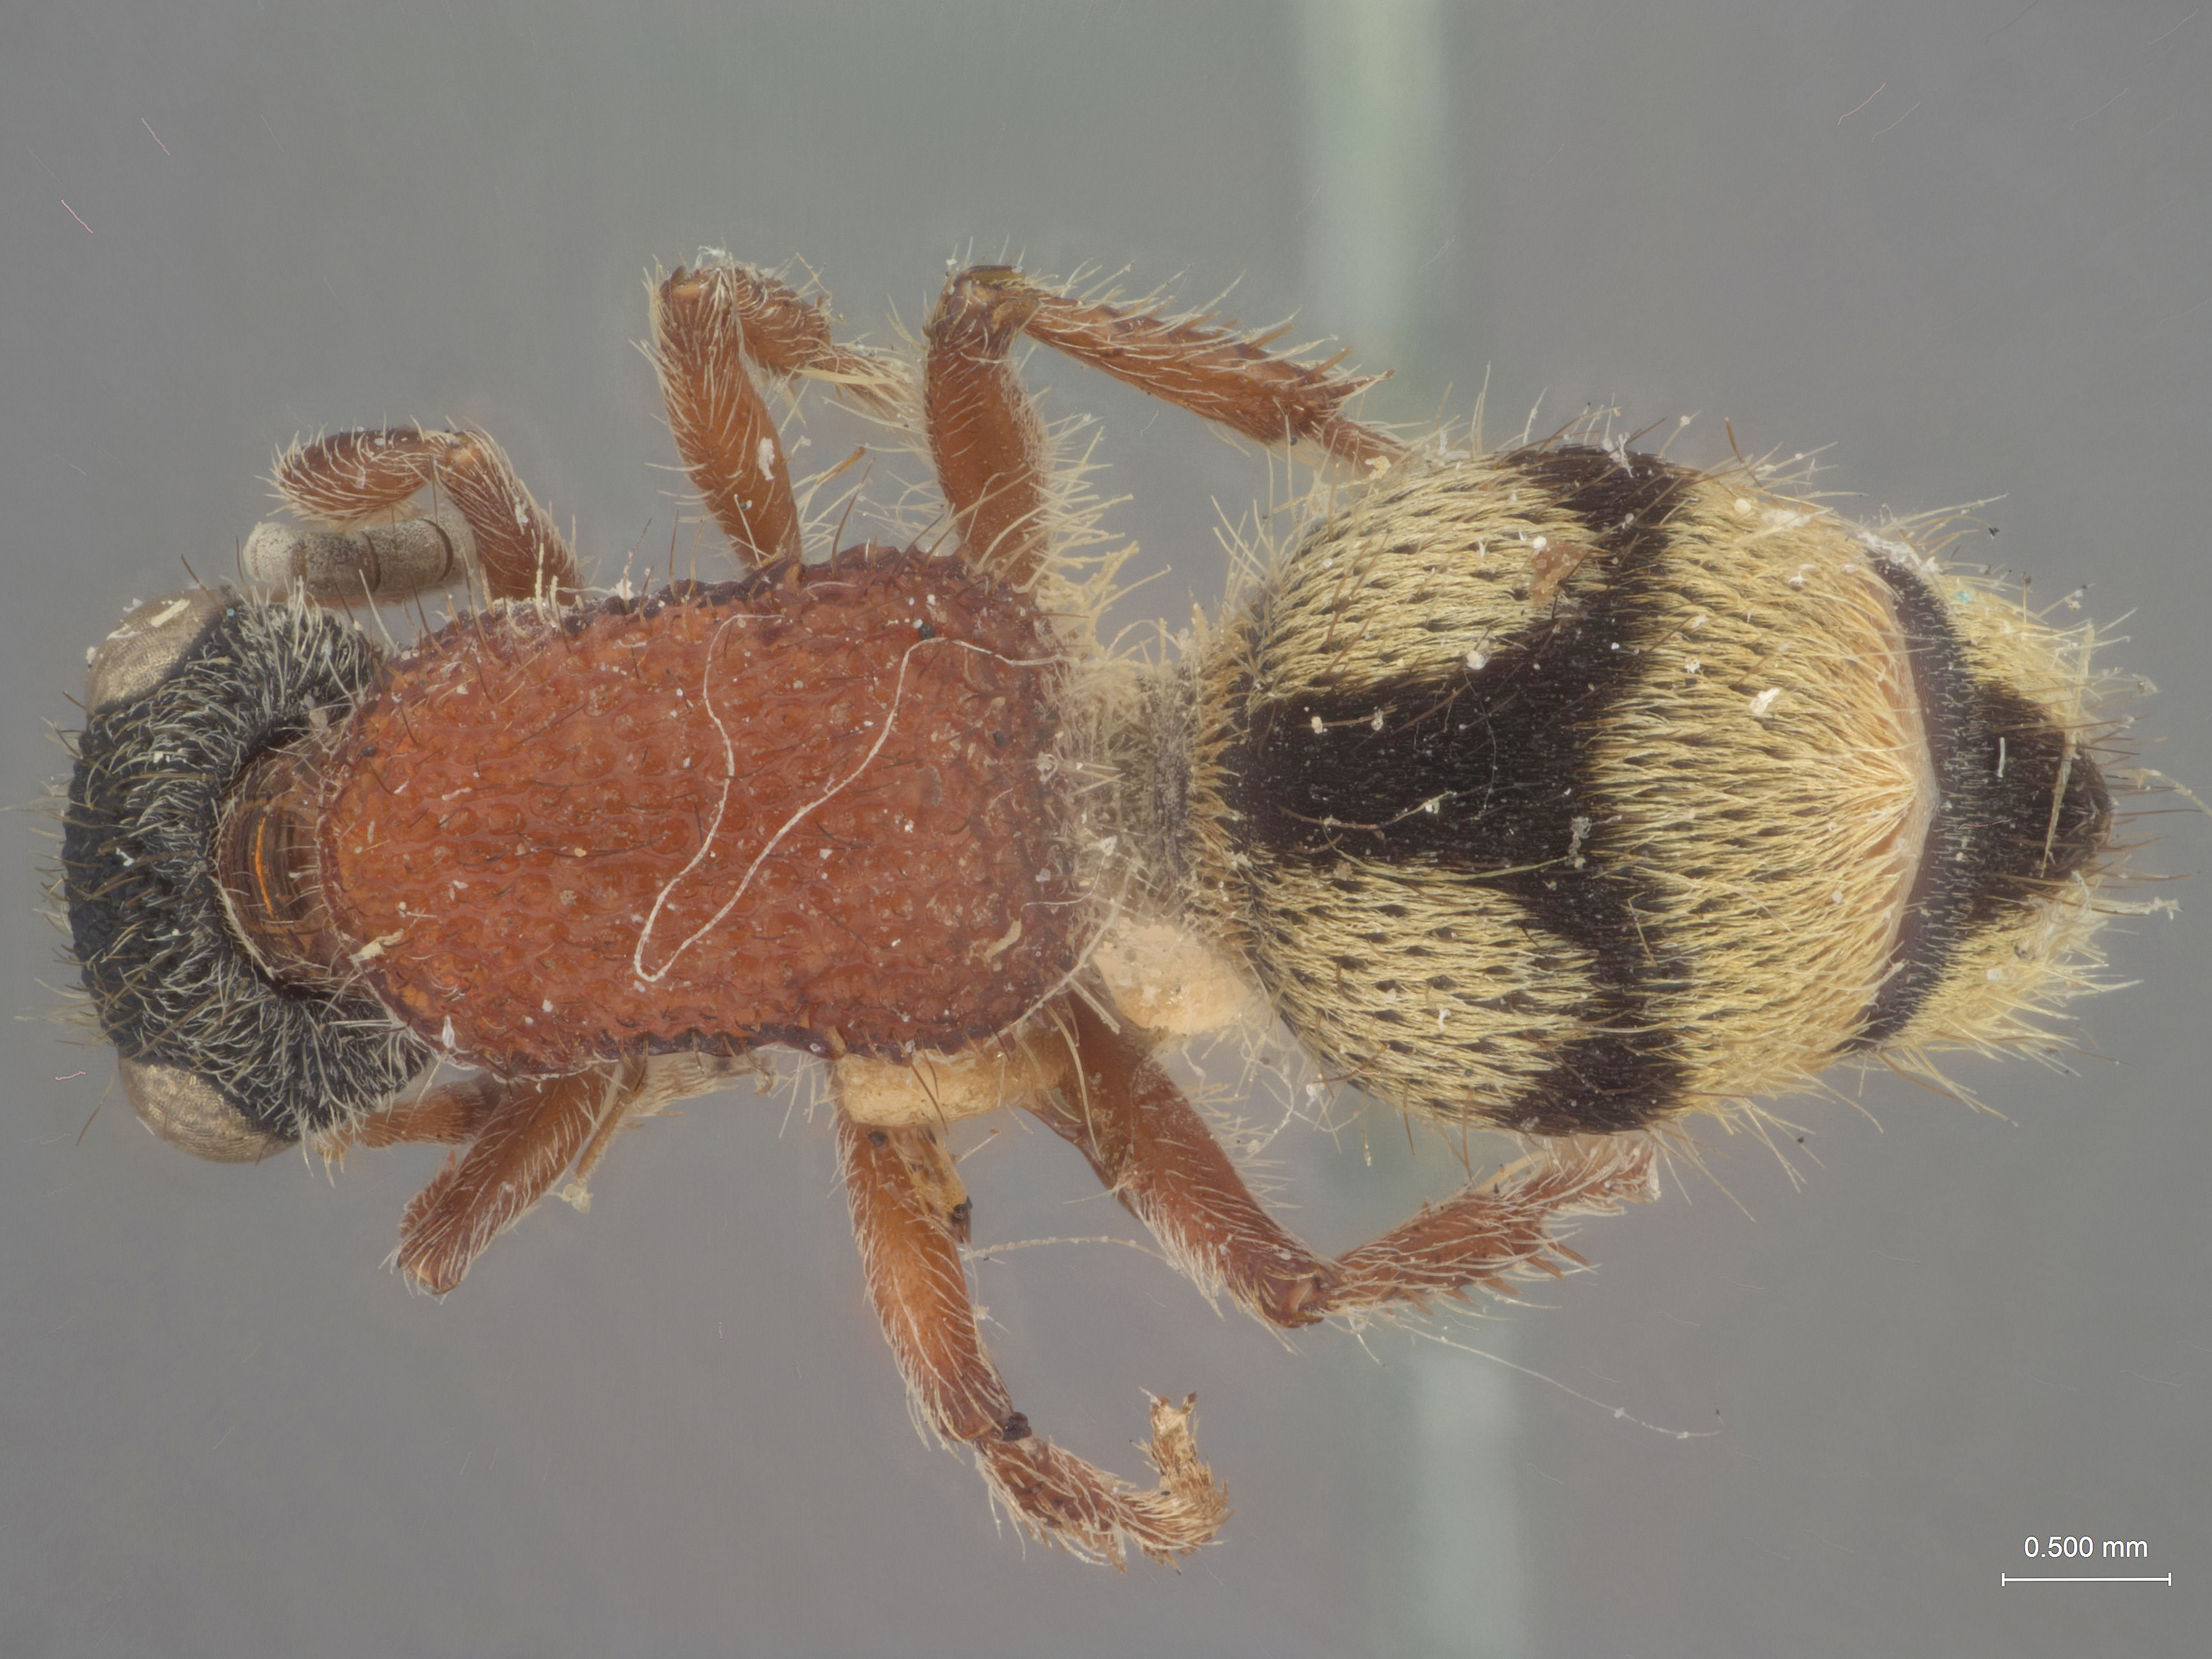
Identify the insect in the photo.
Timulla aureata
